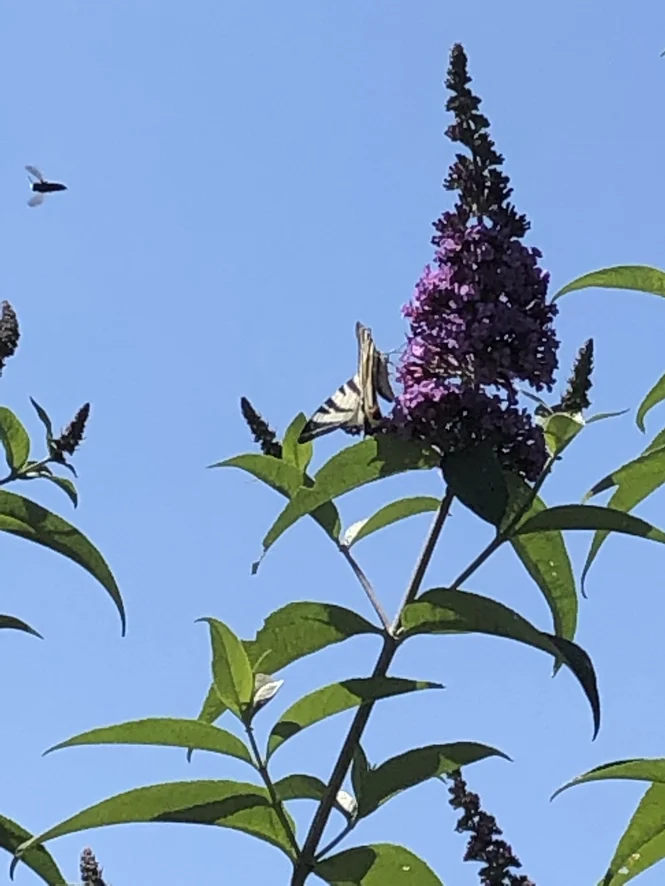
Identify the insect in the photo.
Iphiclides podalirius
